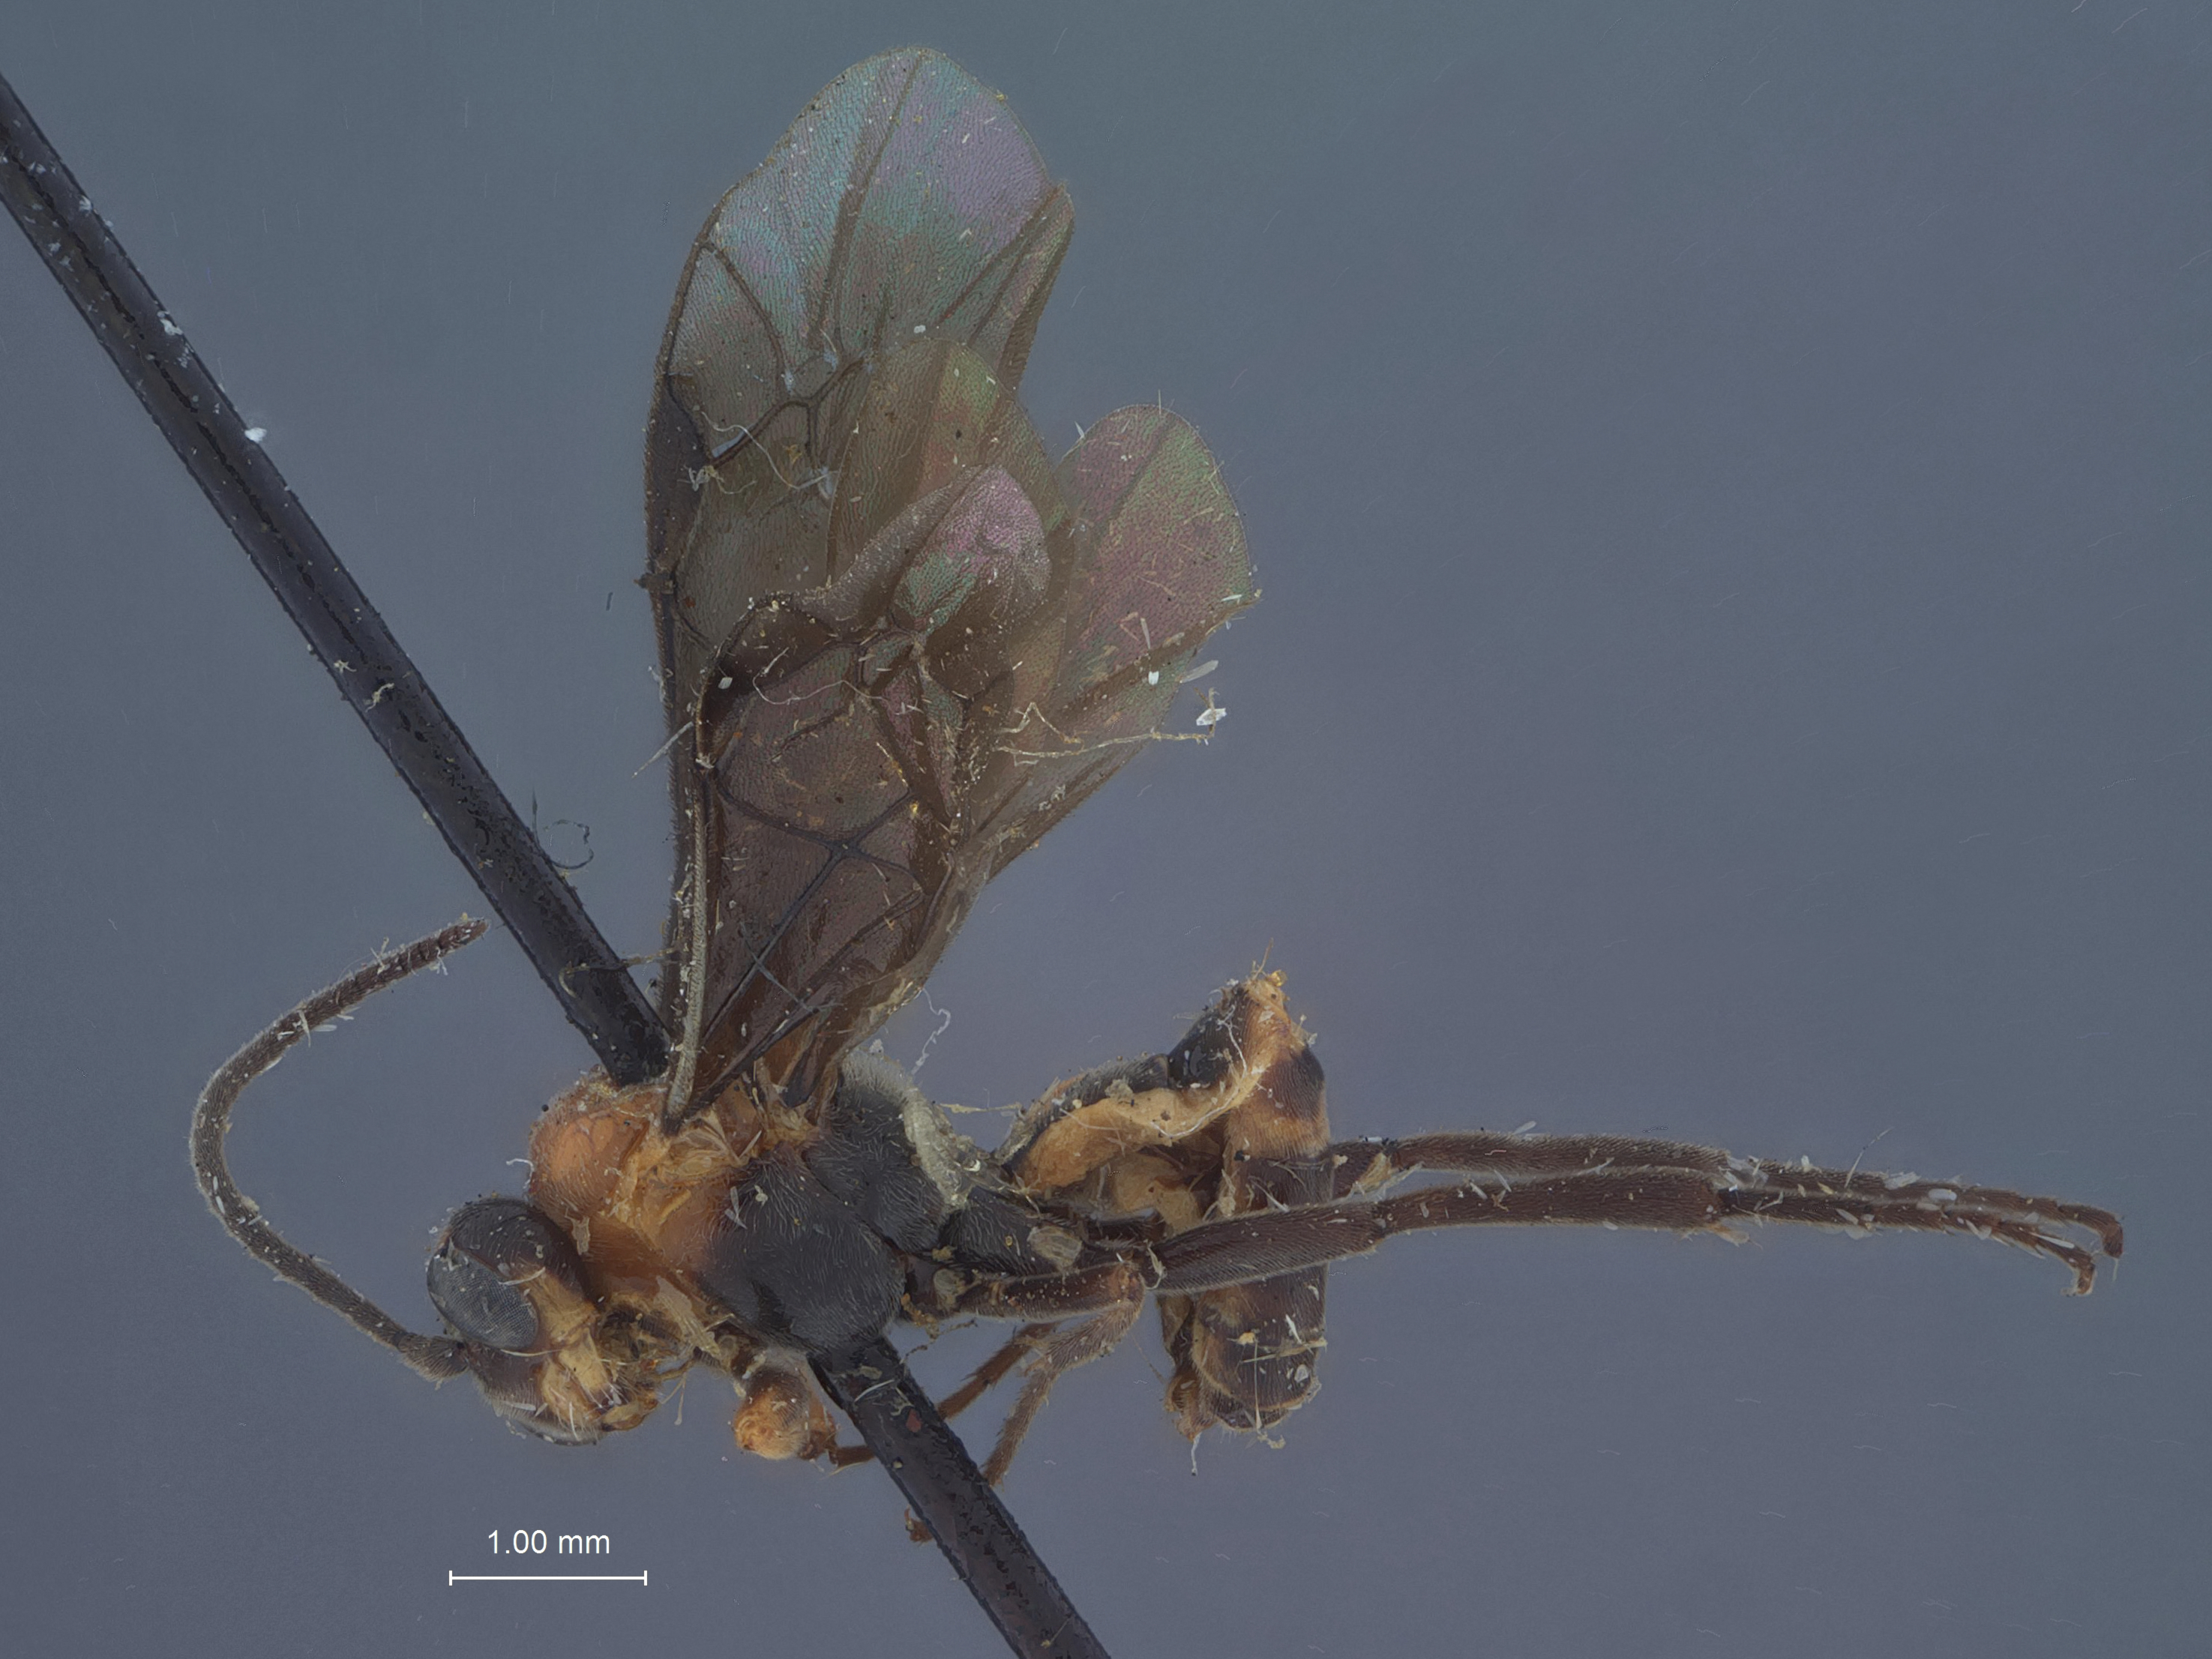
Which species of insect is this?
Boethus daeckei
